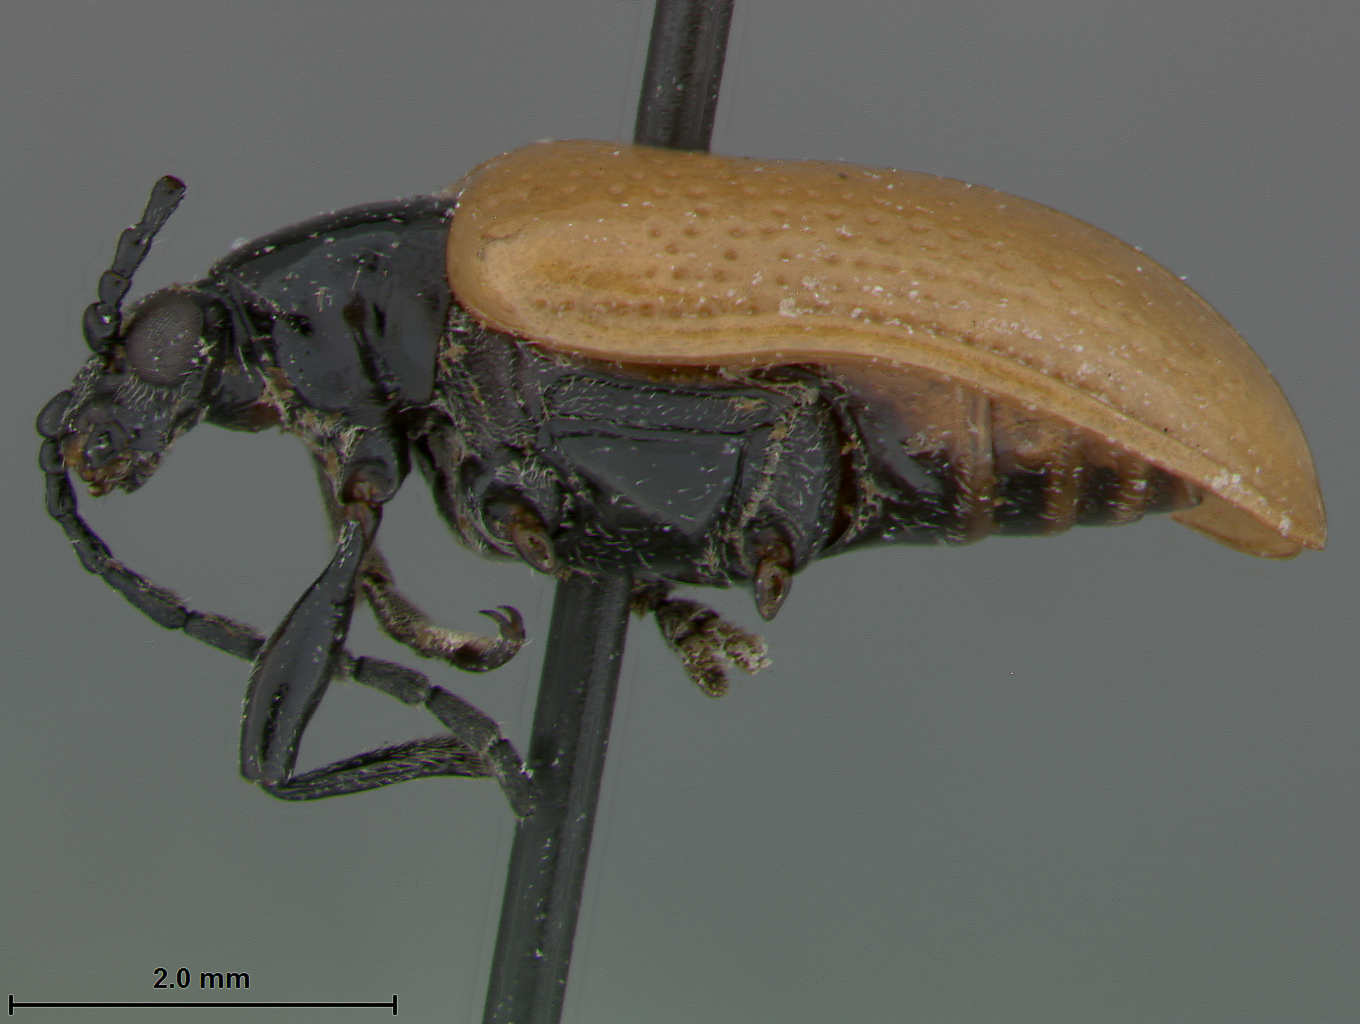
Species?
Lilioceris grahami
